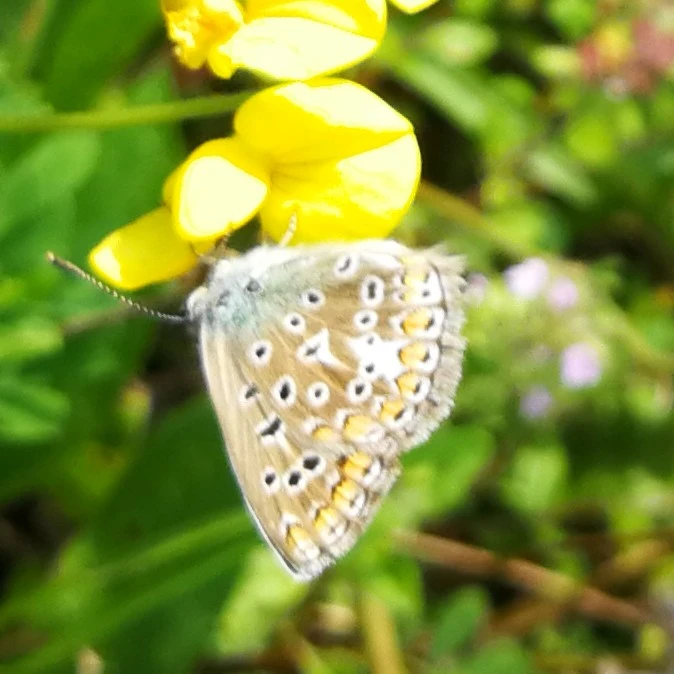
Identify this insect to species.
Polyommatus icarus
